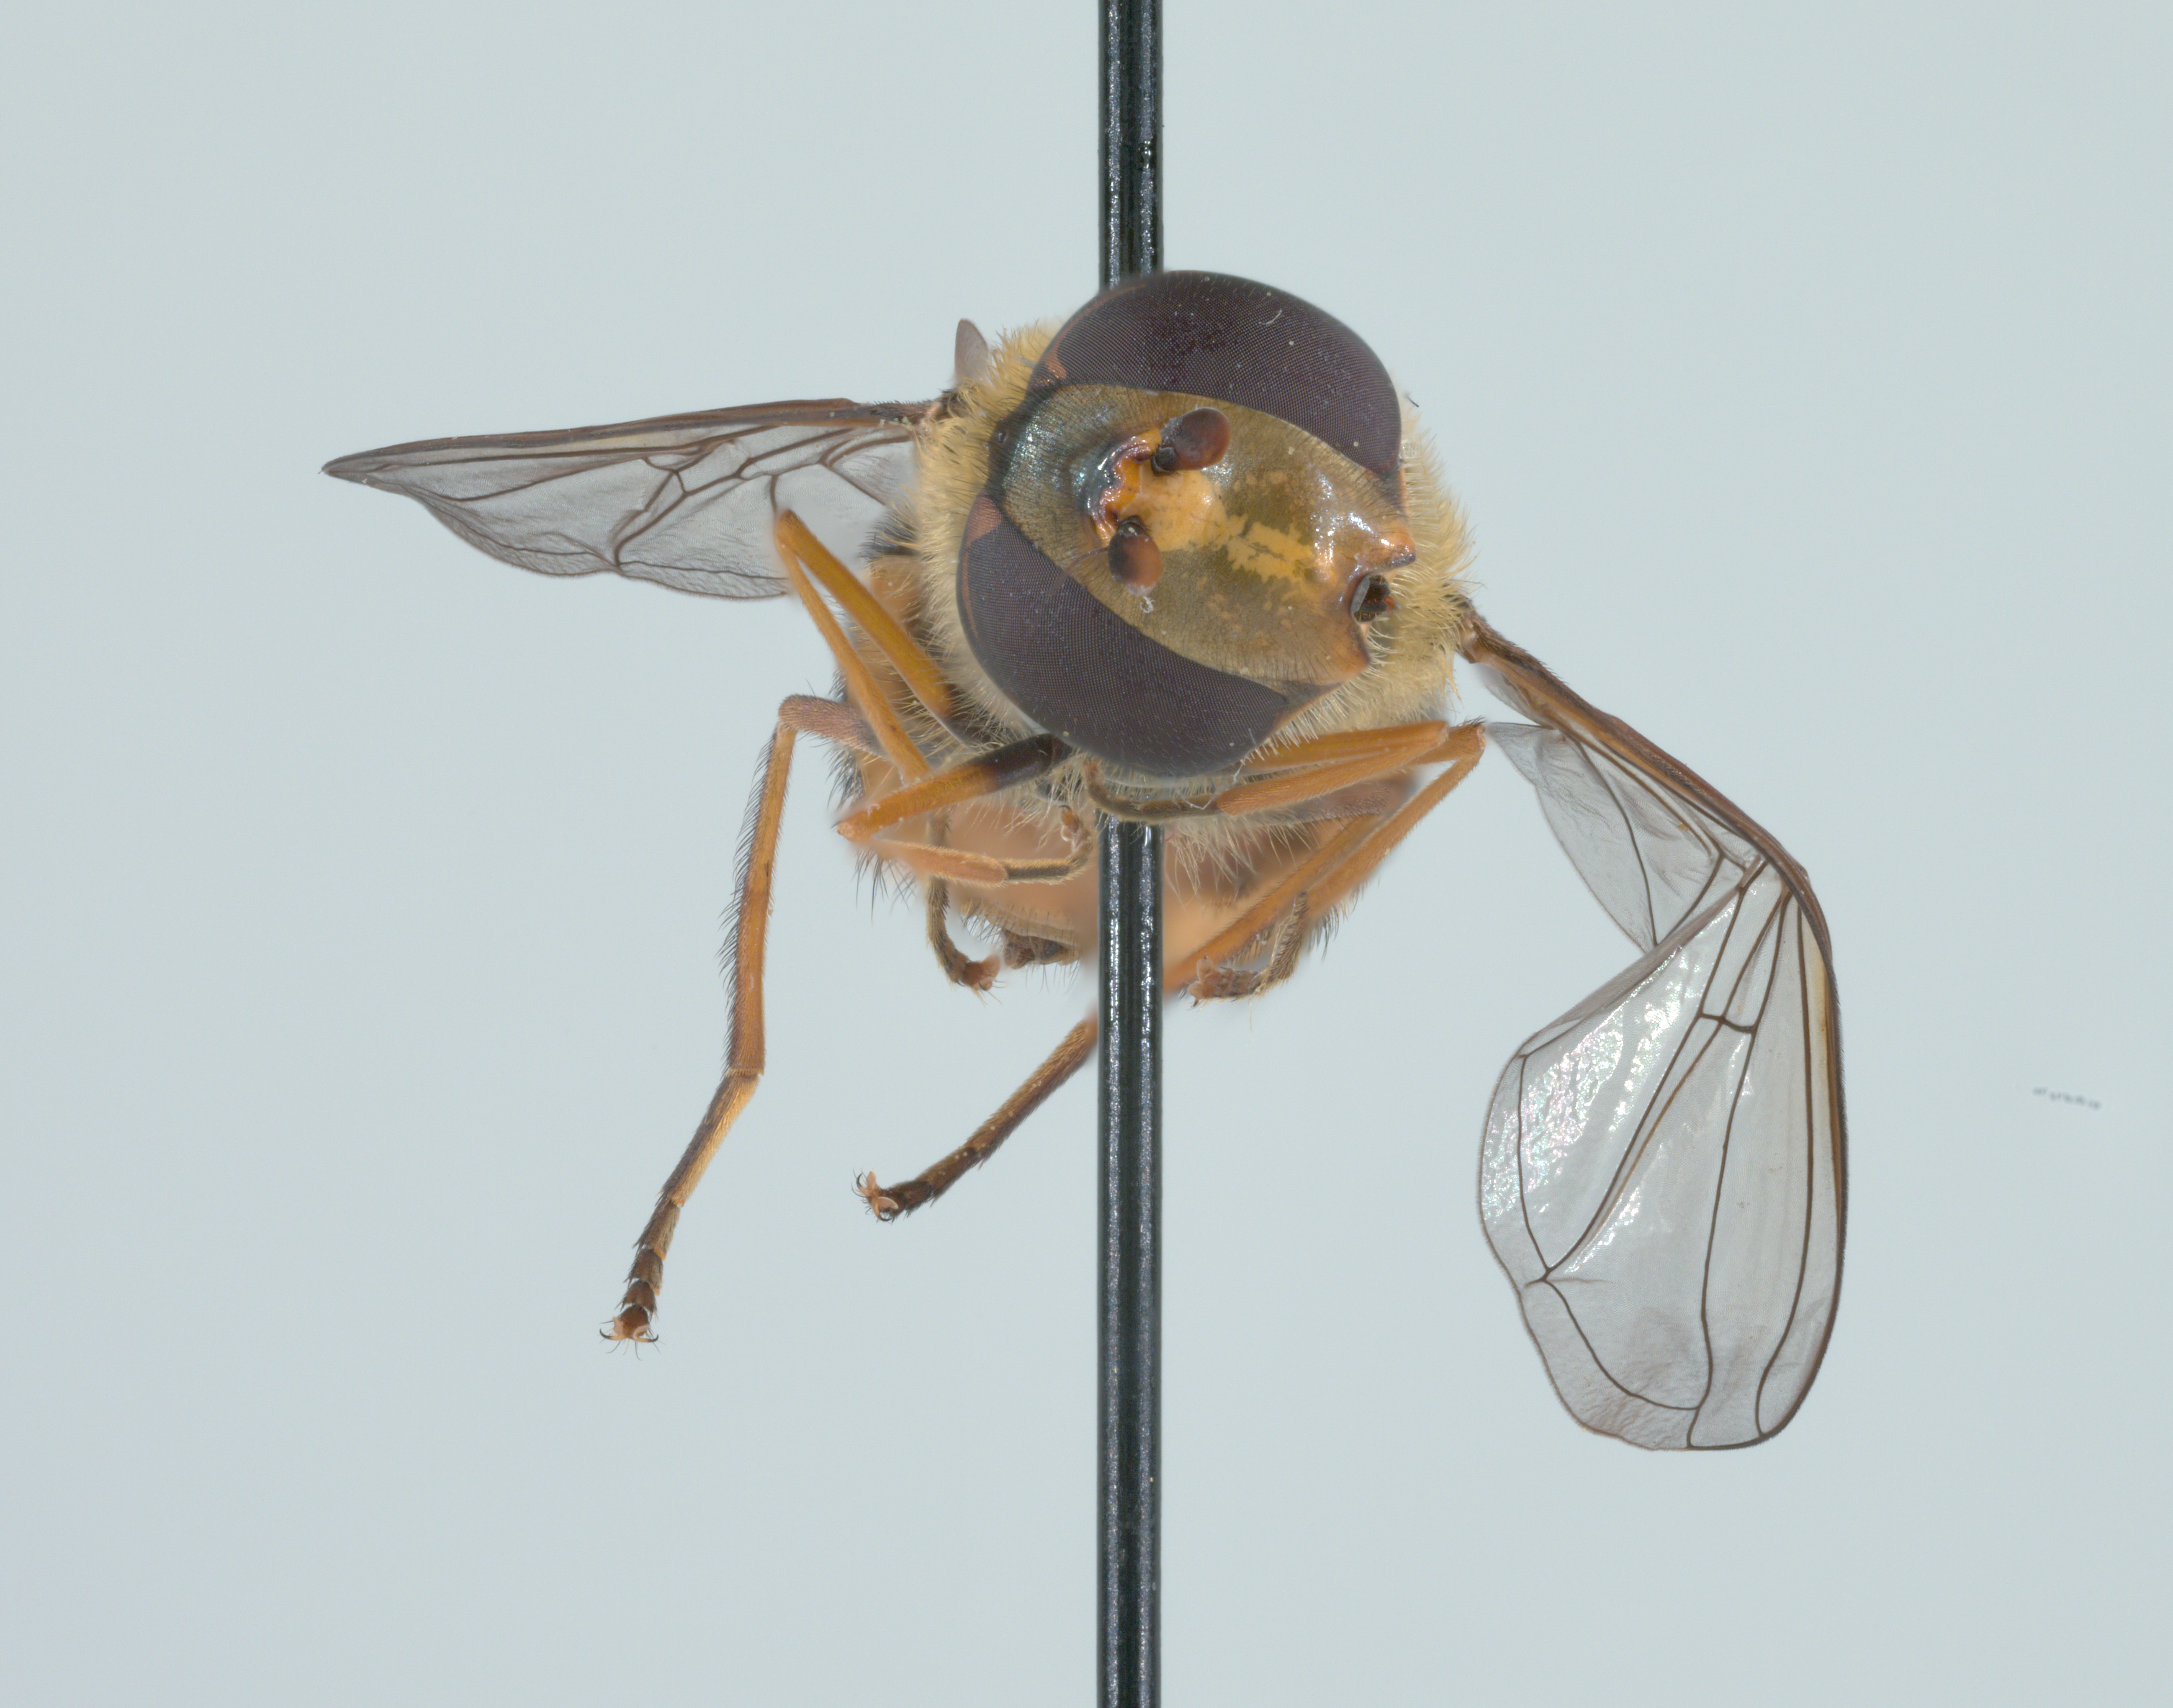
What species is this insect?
Syrphus torvus
